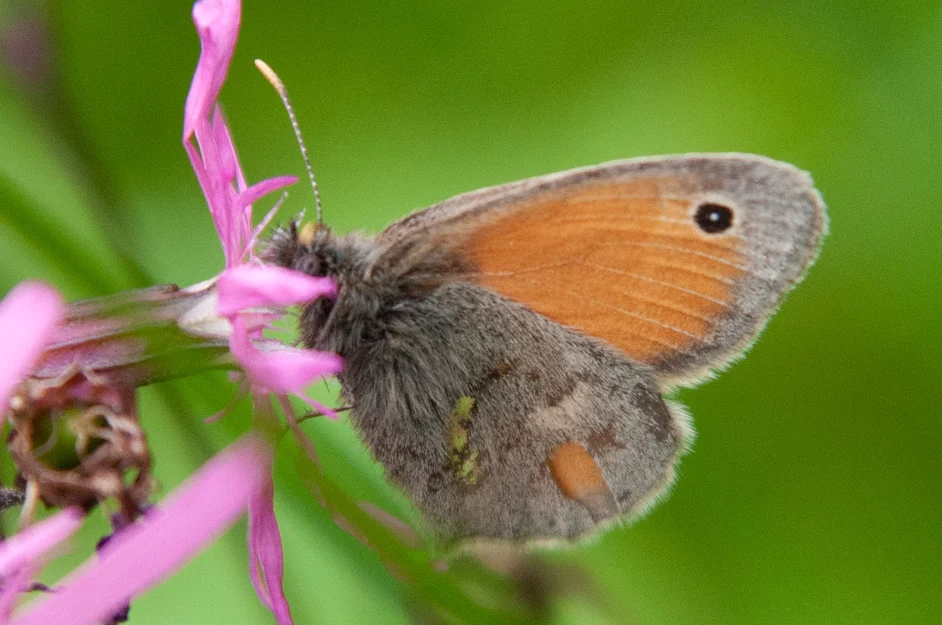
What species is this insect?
Coenonympha pamphilus
